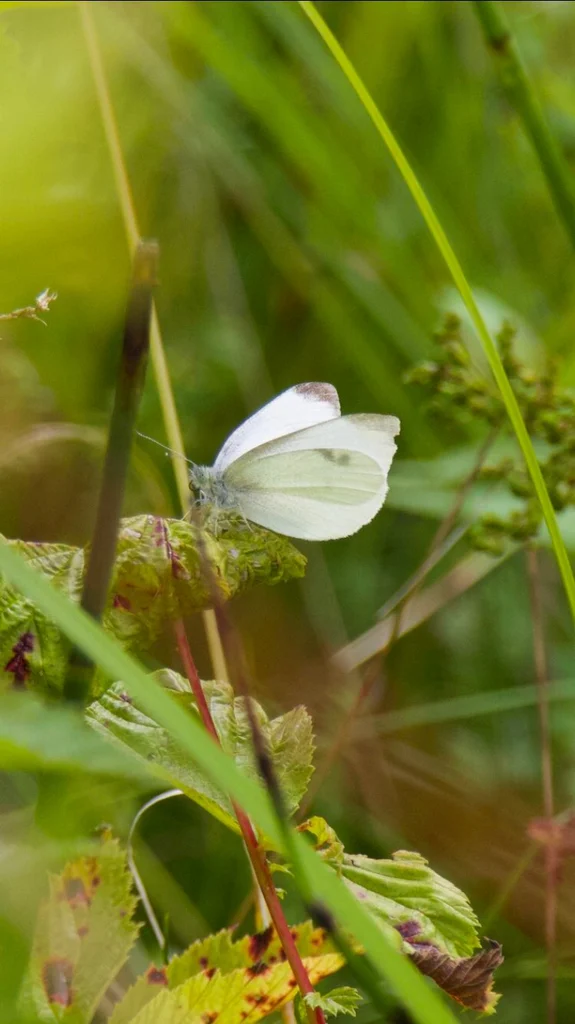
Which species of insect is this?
Pieris rapae
